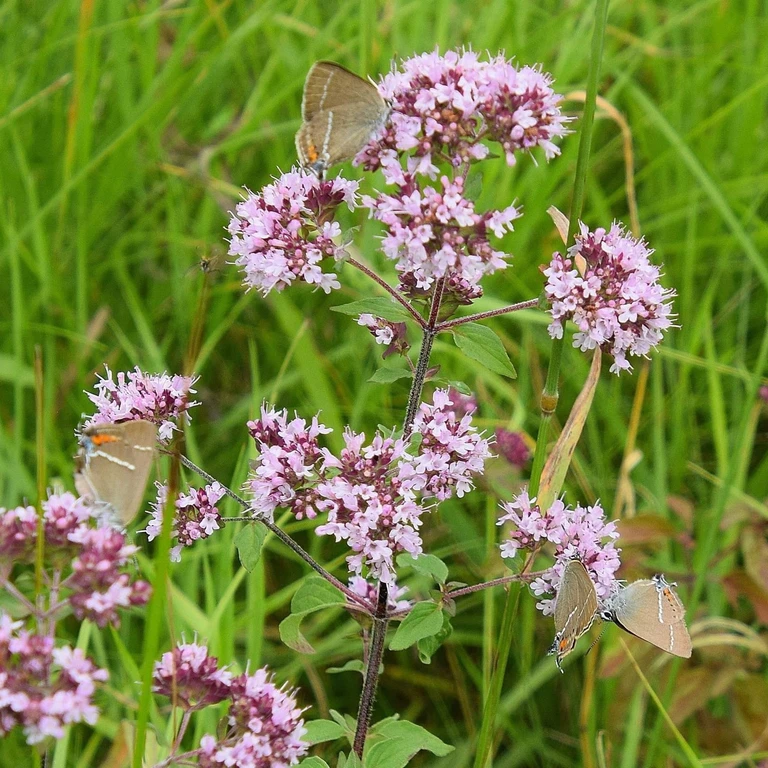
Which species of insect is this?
Satyrium spini (also Tuttiola spini)
